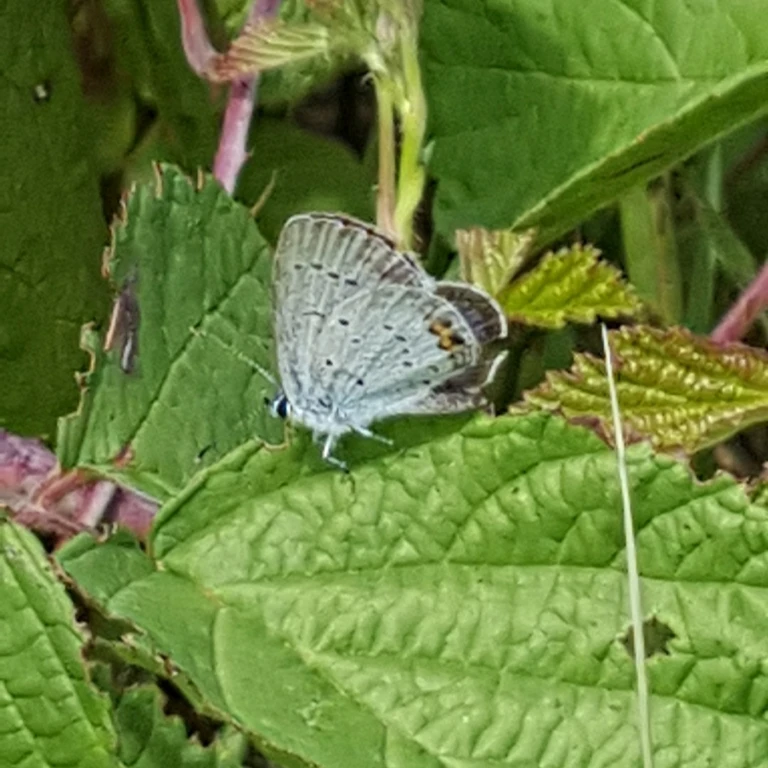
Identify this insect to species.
Cupido argiades (also Elkalyce argiades)
